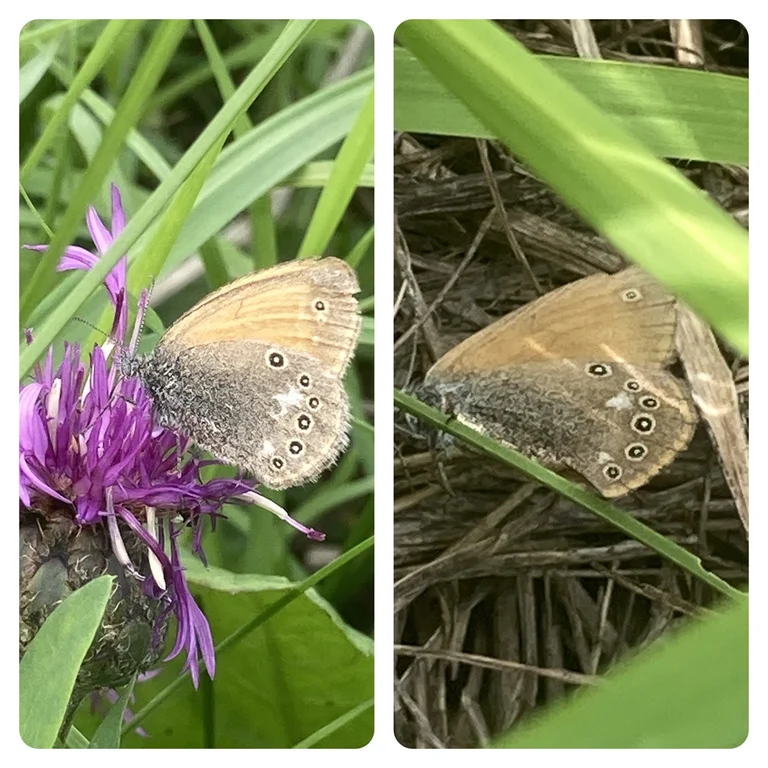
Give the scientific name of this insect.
Coenonympha glycerion (also Coenonympha iphis)
